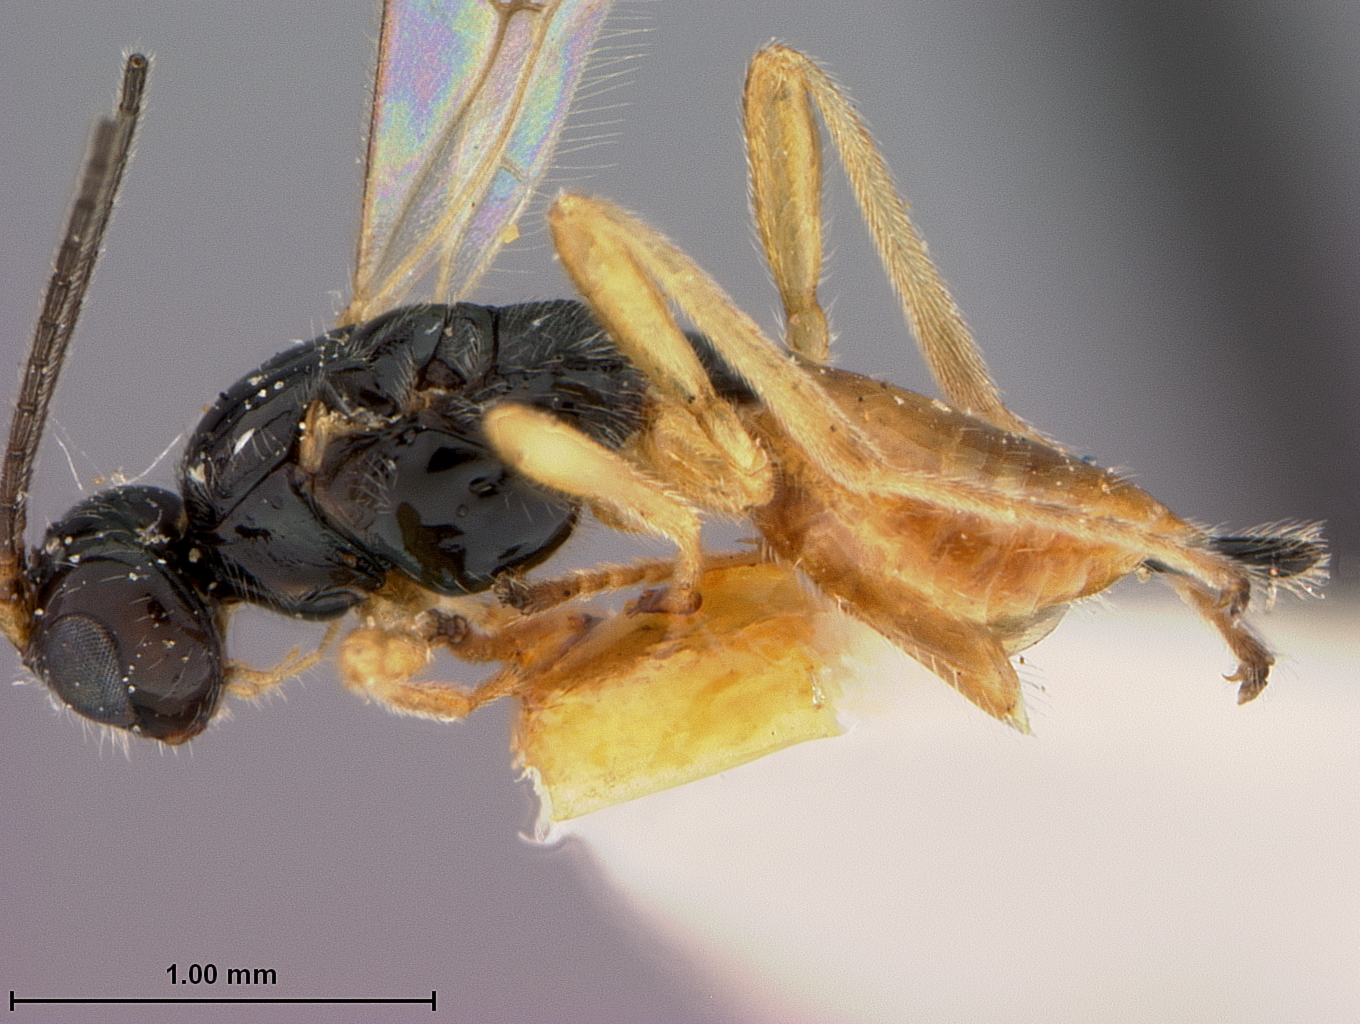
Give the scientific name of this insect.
Opius crandalli
